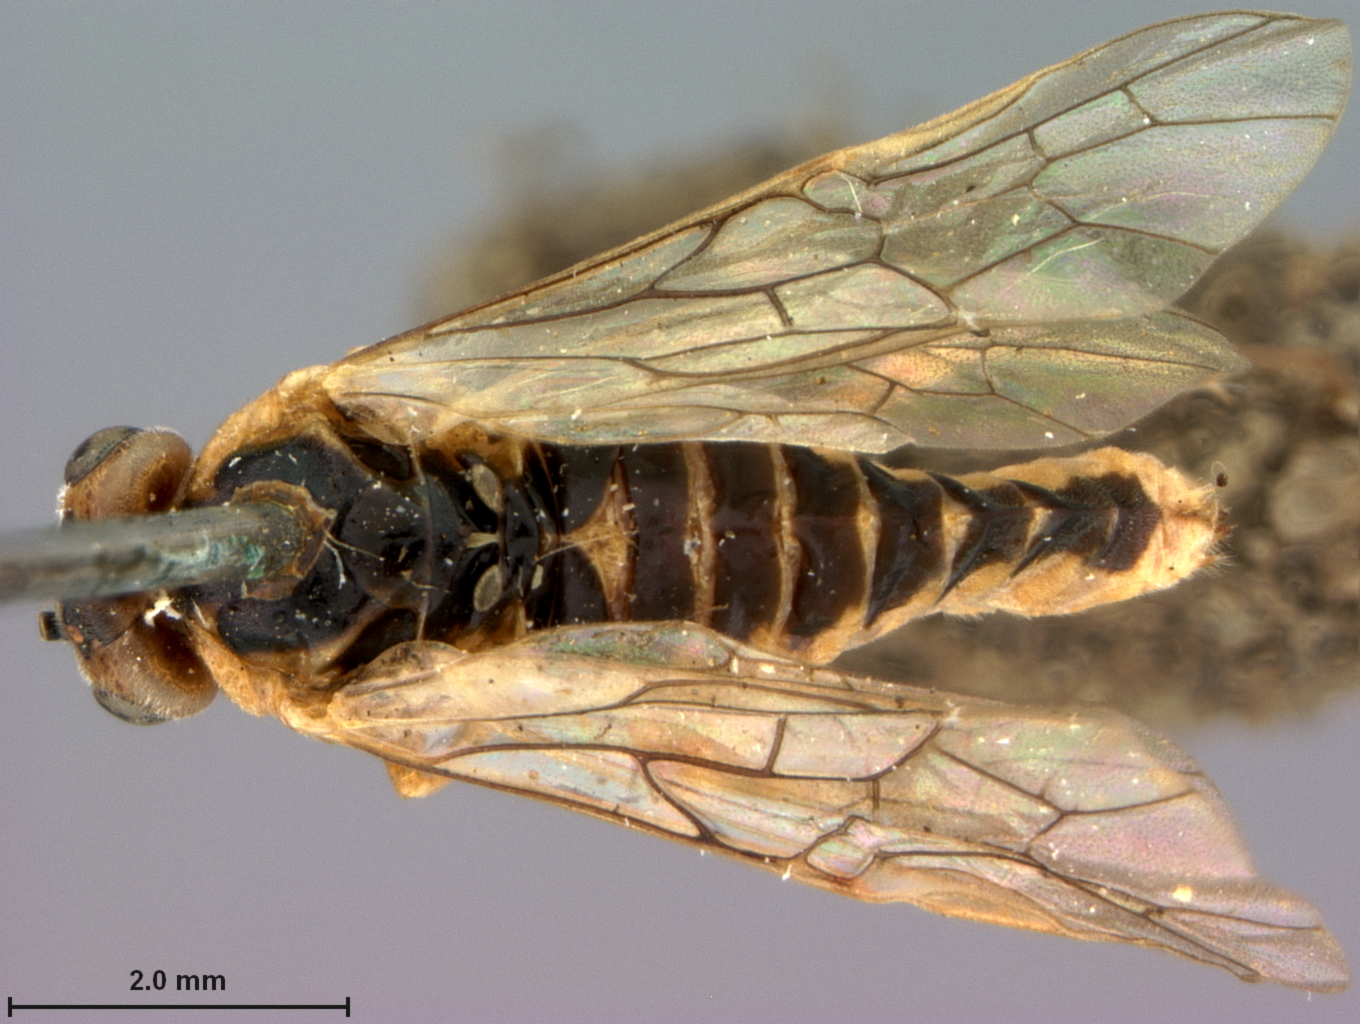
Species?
Pteronus hyalinus
